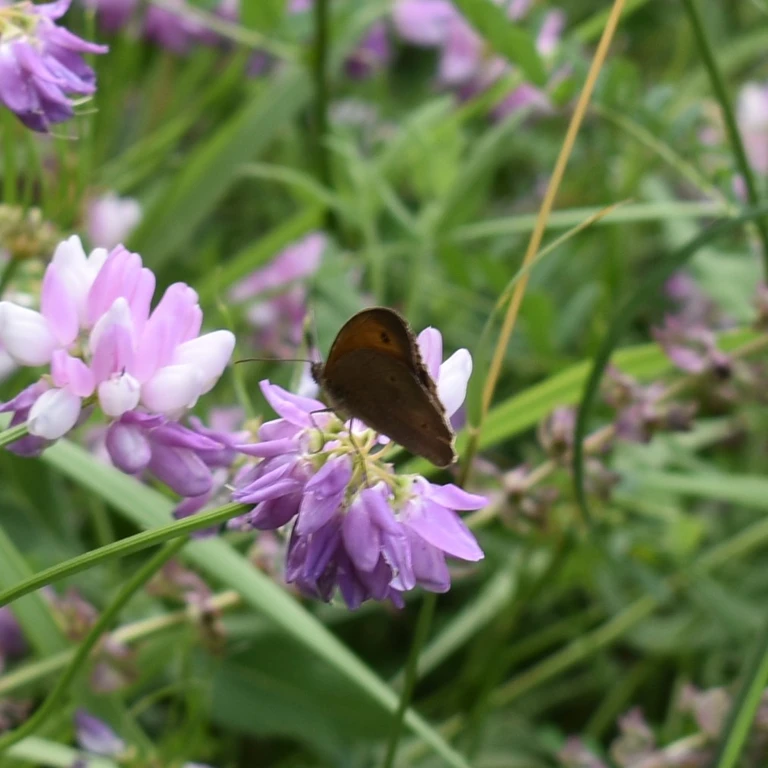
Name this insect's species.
Maniola jurtina
